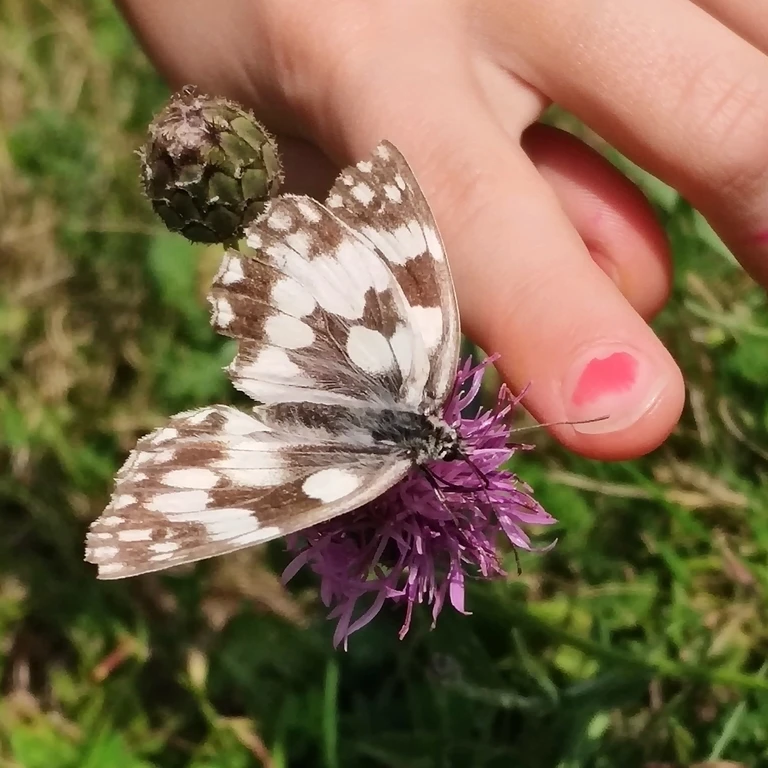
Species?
Melanargia galathea
